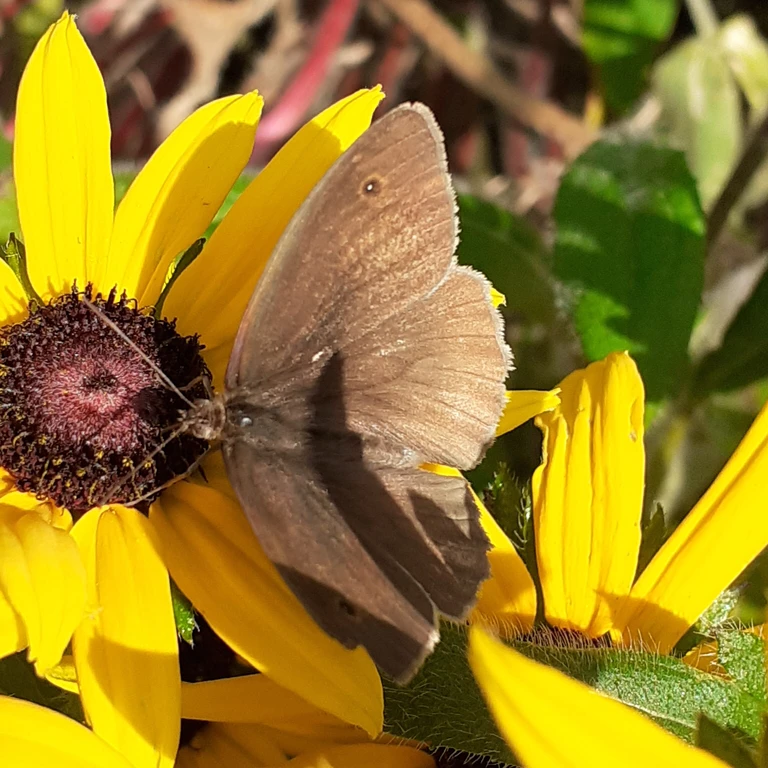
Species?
Maniola jurtina
